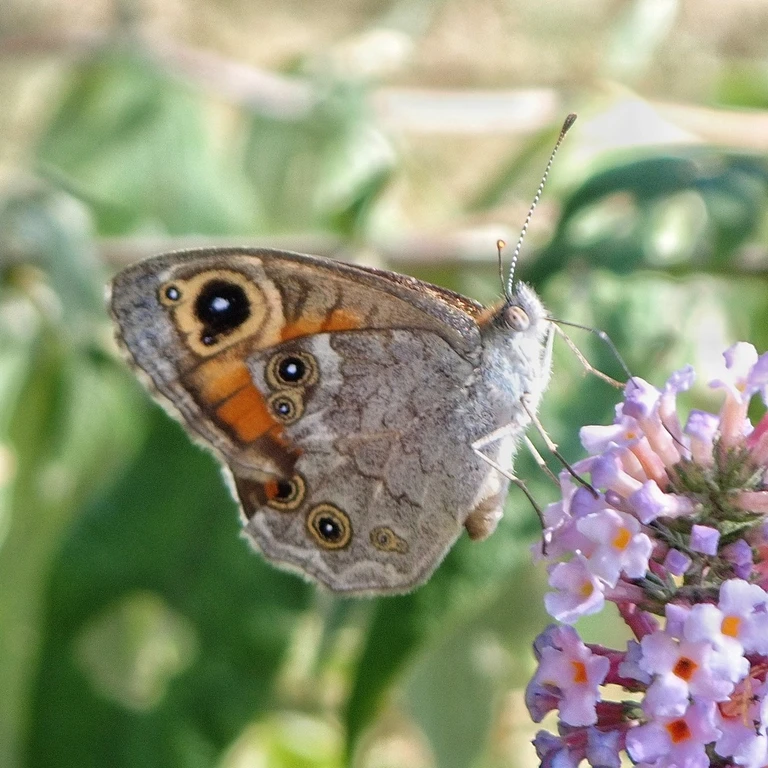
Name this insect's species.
Lasiommata maera (also Pararge maera)
